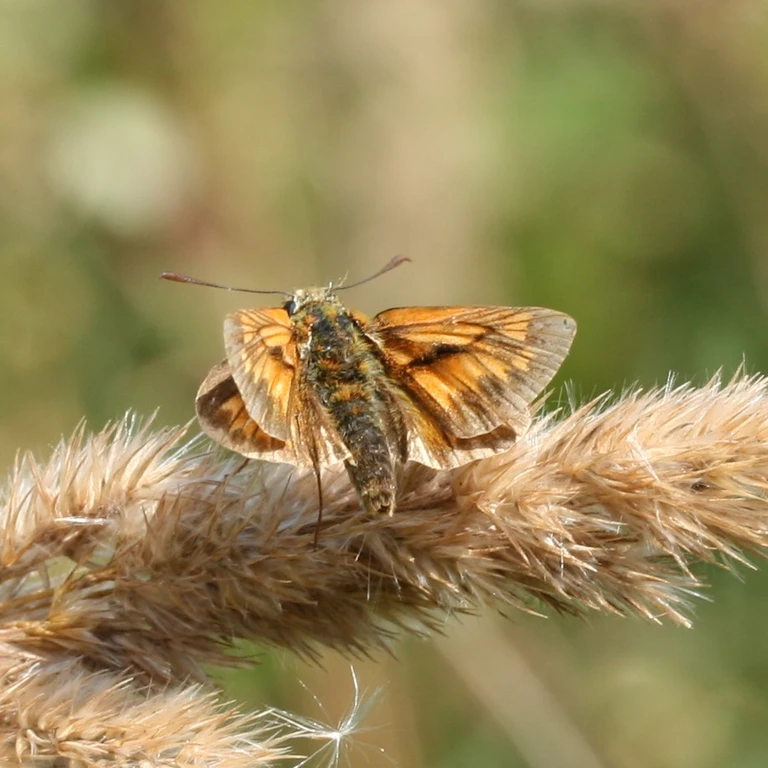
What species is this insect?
Ochlodes sylvanus (also Ochlodes venata)
